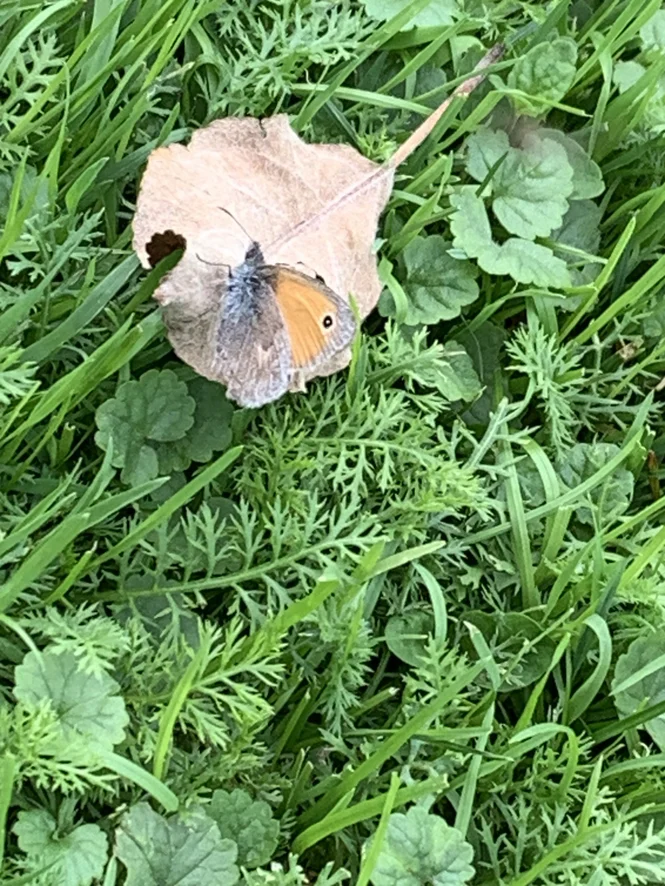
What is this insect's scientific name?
Coenonympha pamphilus
